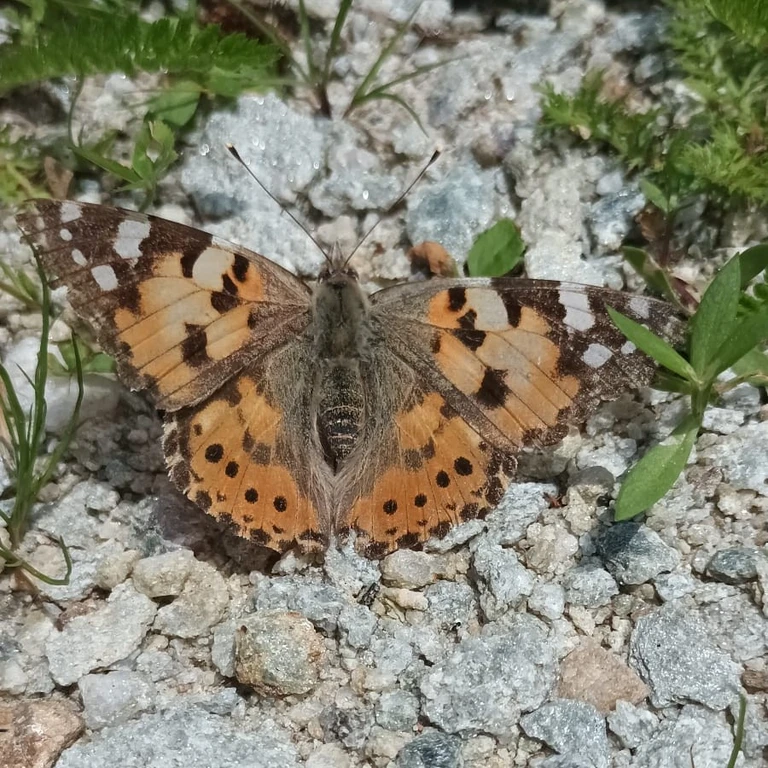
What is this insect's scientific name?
Vanessa cardui
